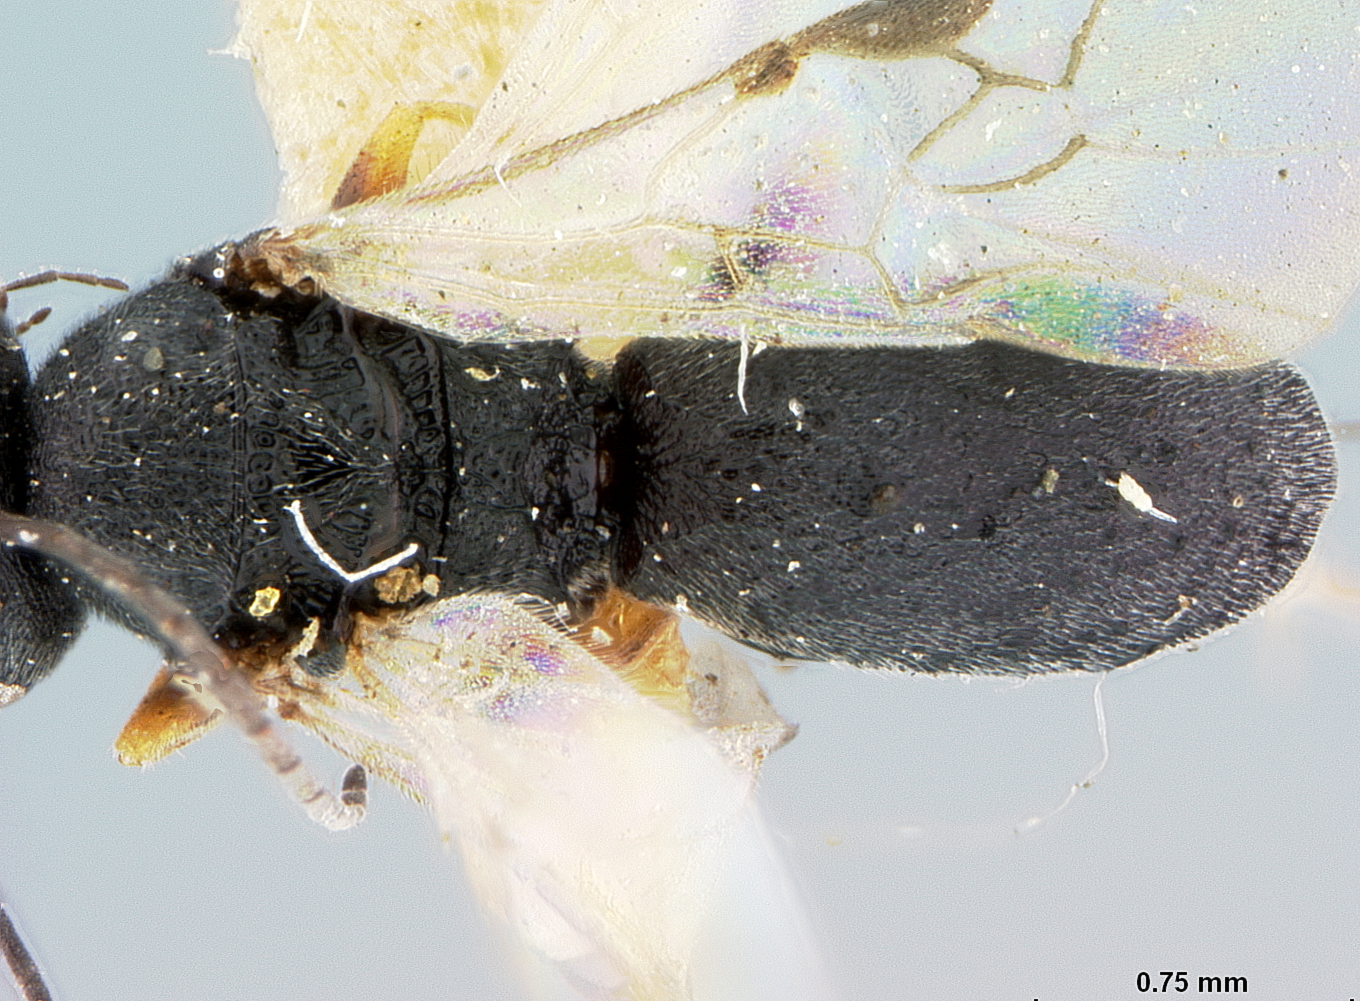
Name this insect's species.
Chelonus cylindricus
